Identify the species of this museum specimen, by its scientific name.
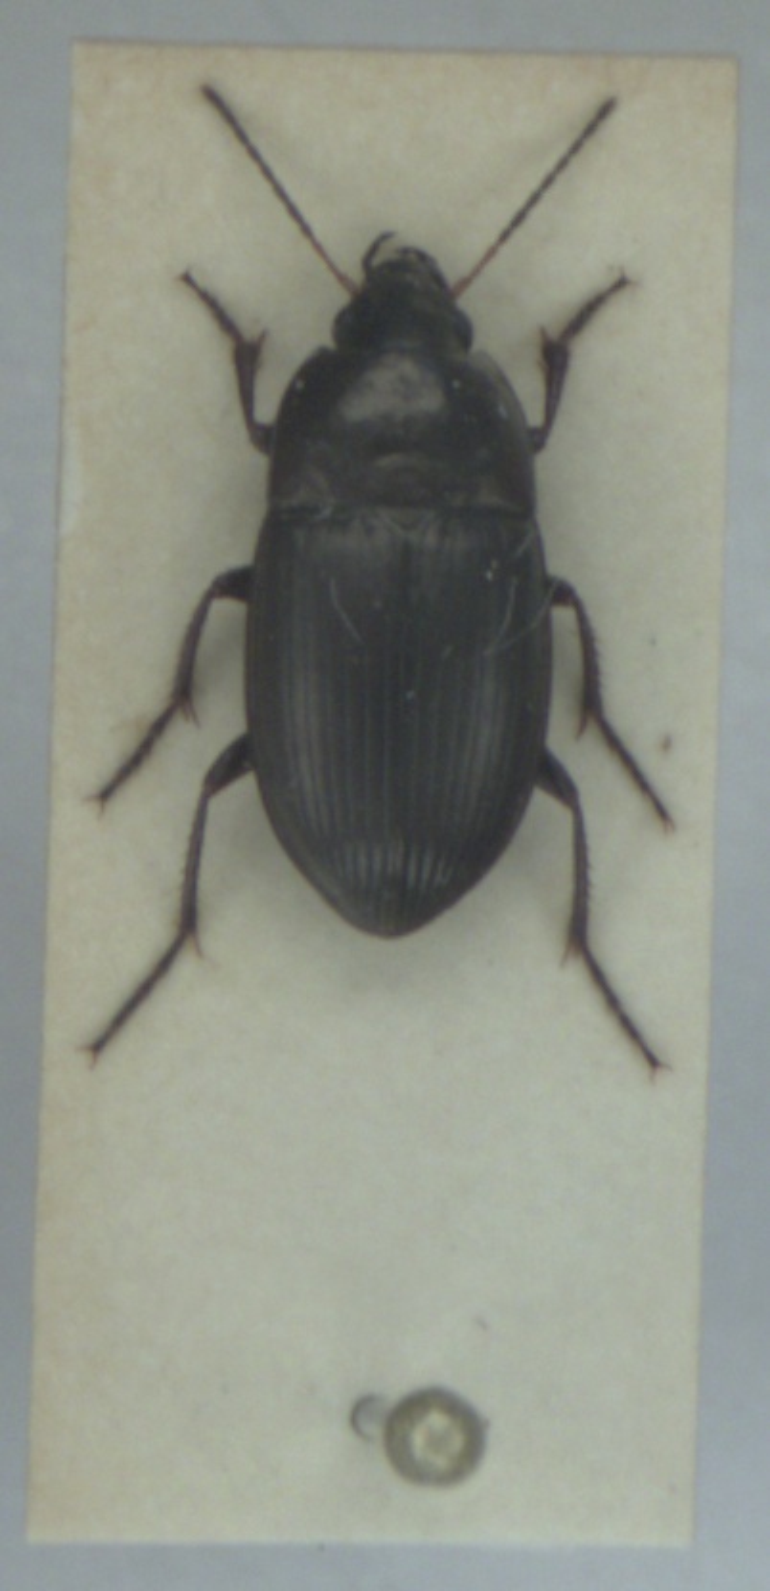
Amara ovata
